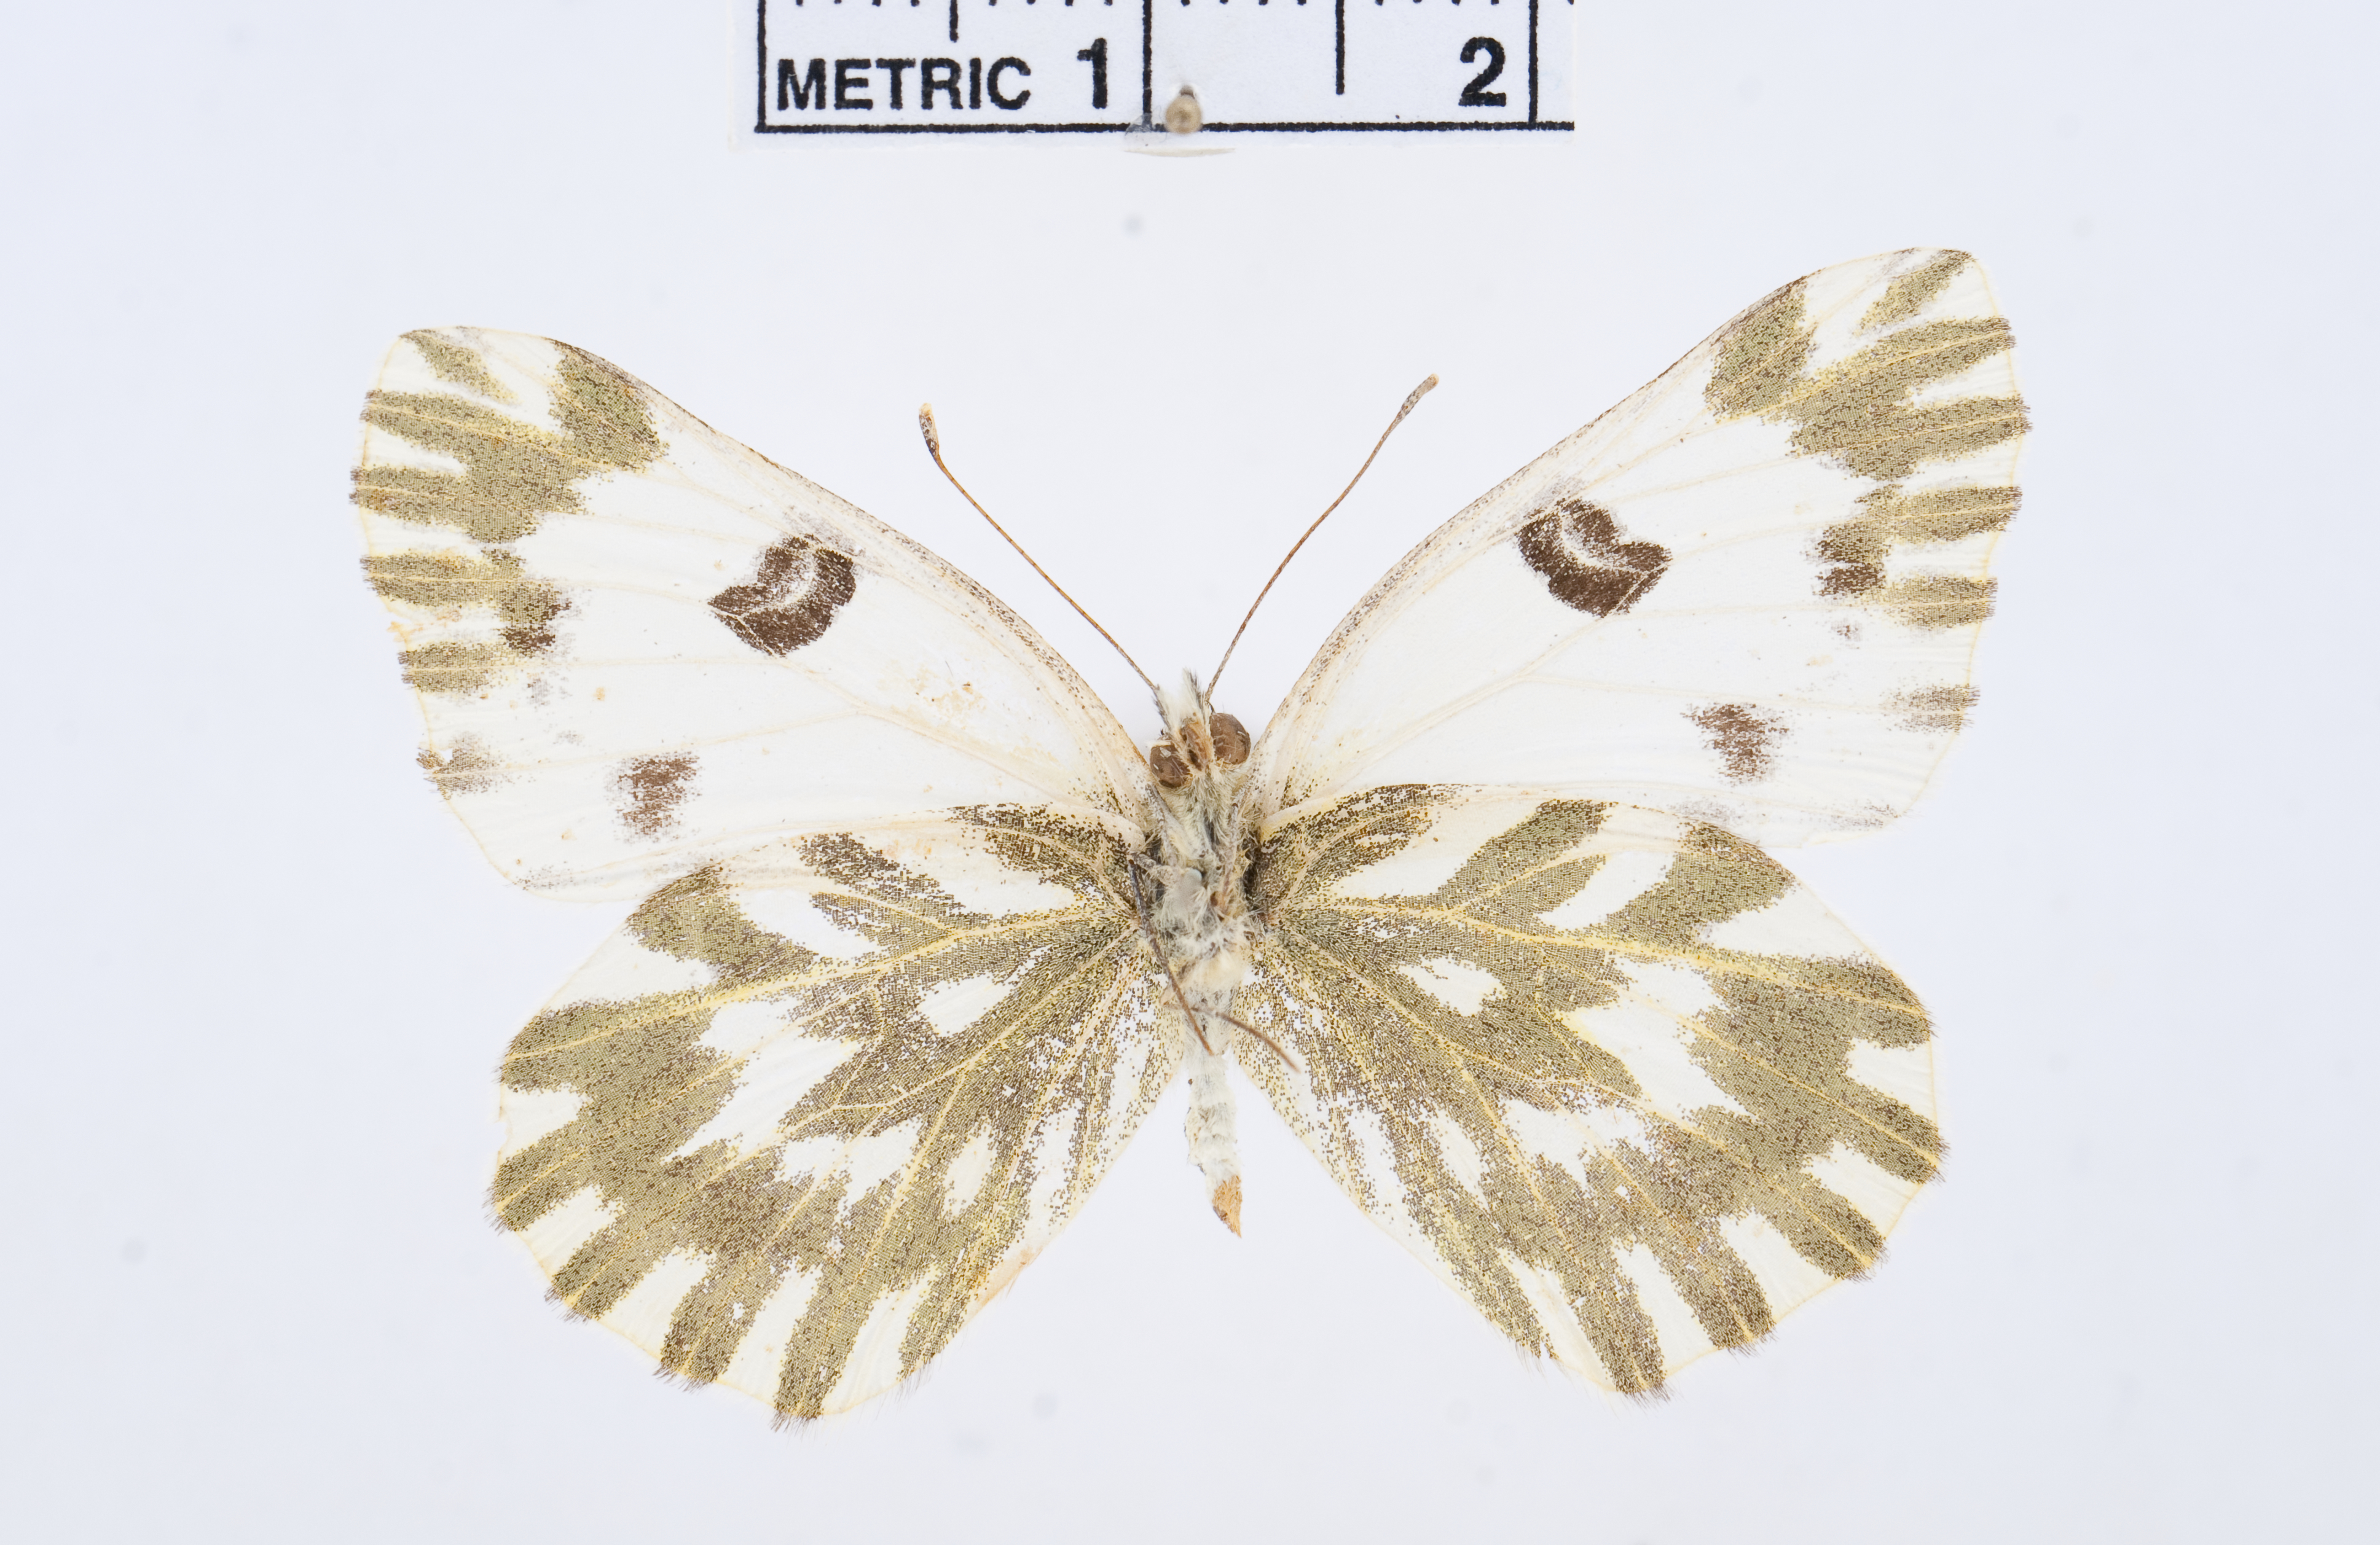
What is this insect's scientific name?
Pontia chloridice
